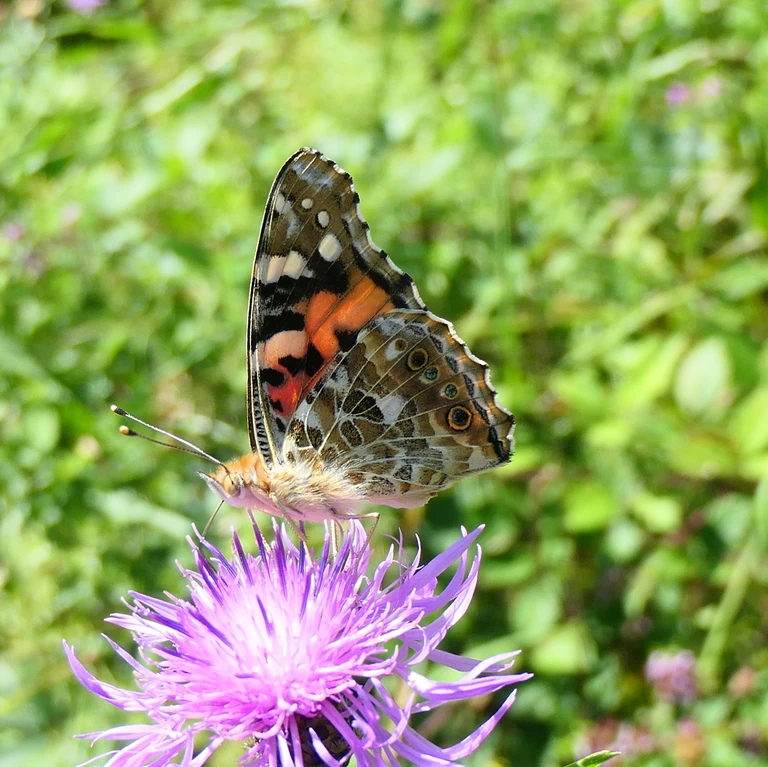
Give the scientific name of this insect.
Vanessa cardui
